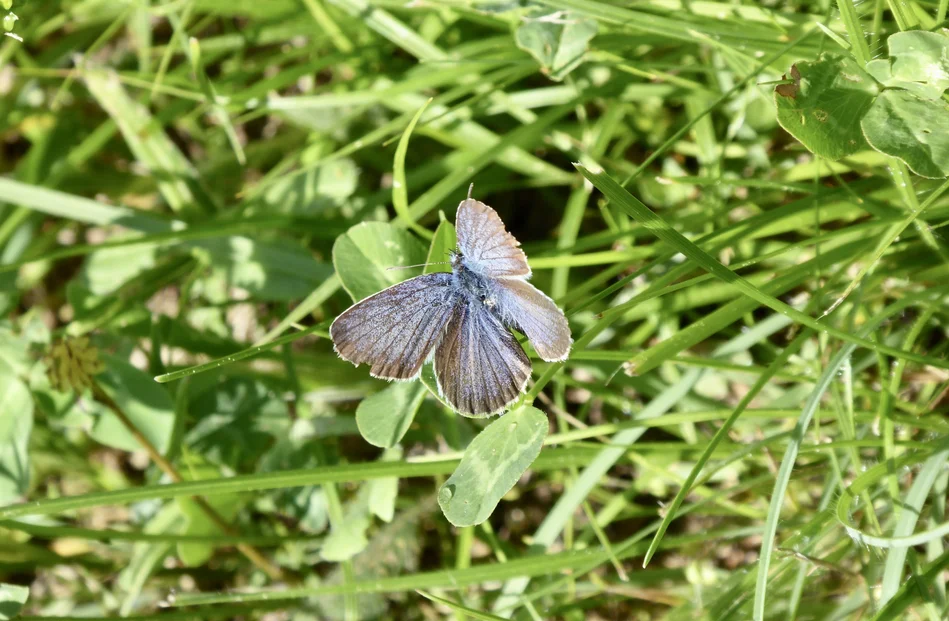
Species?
Plebejus argus
